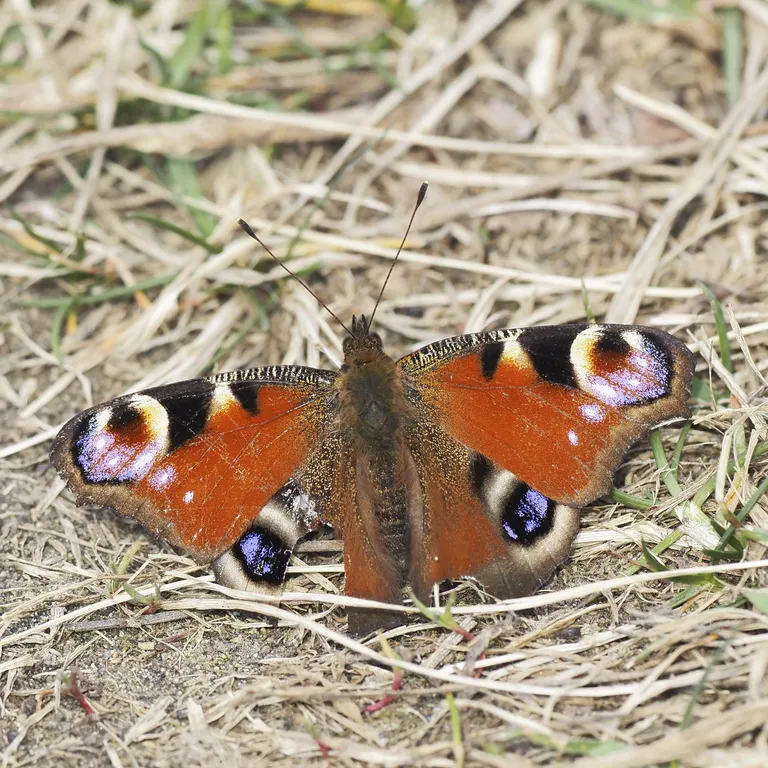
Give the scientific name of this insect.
Aglais io
